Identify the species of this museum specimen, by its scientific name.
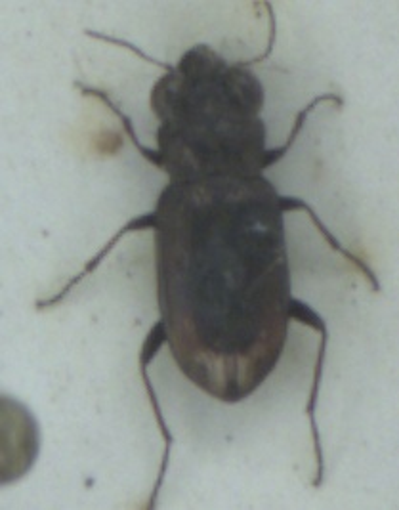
Notiophilus biguttatus
